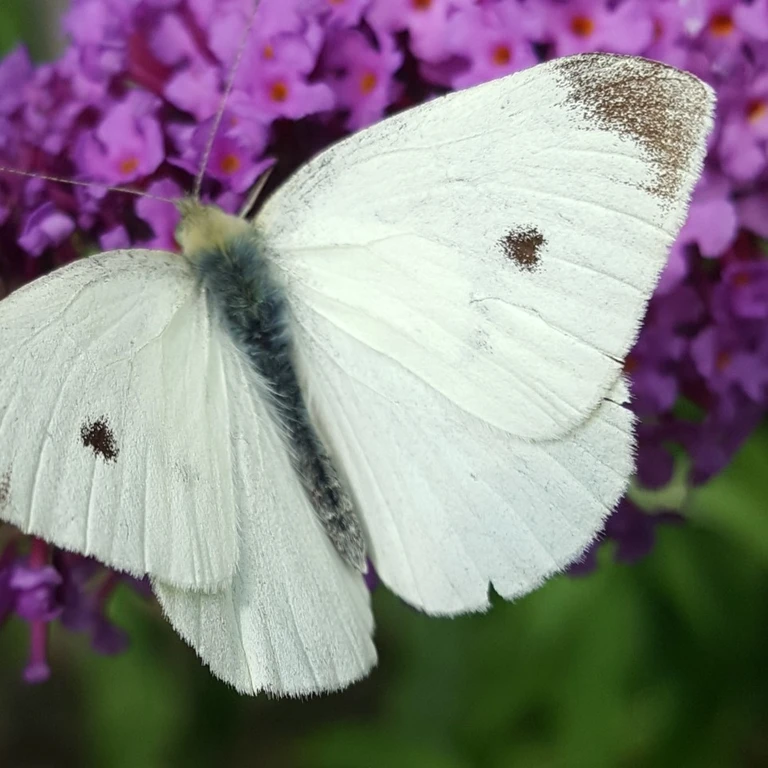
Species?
Pieris rapae
